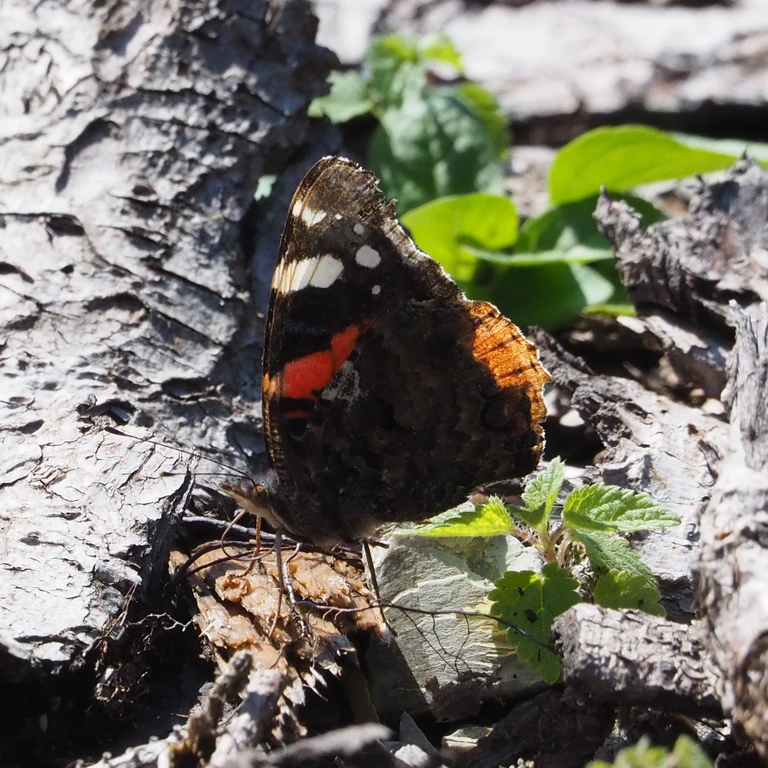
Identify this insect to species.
Vanessa atalanta
